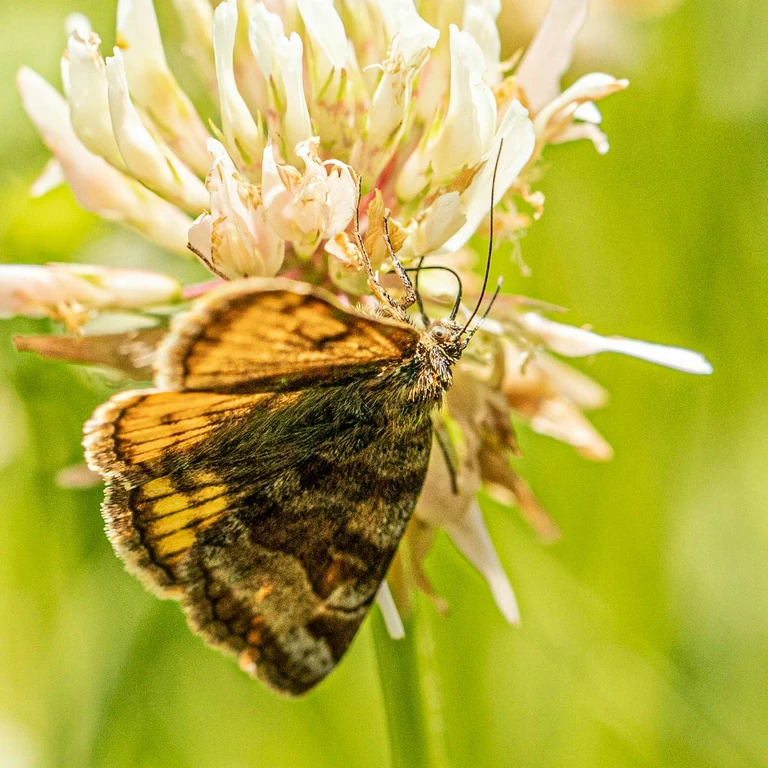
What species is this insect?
Euclidia glyphica
